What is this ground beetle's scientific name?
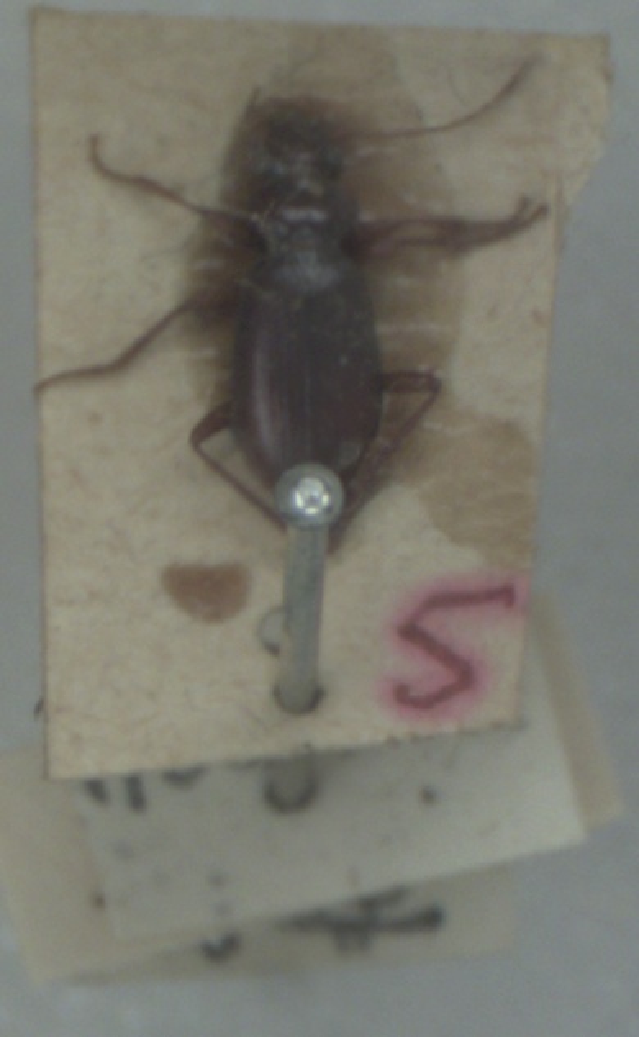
Leistus ferrugineus
